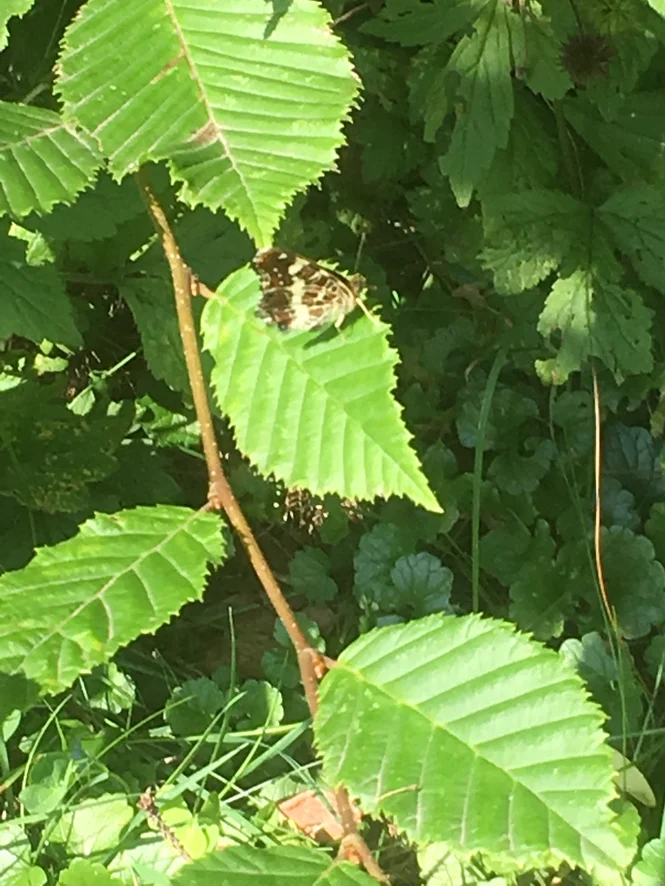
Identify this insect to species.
Araschnia levana
